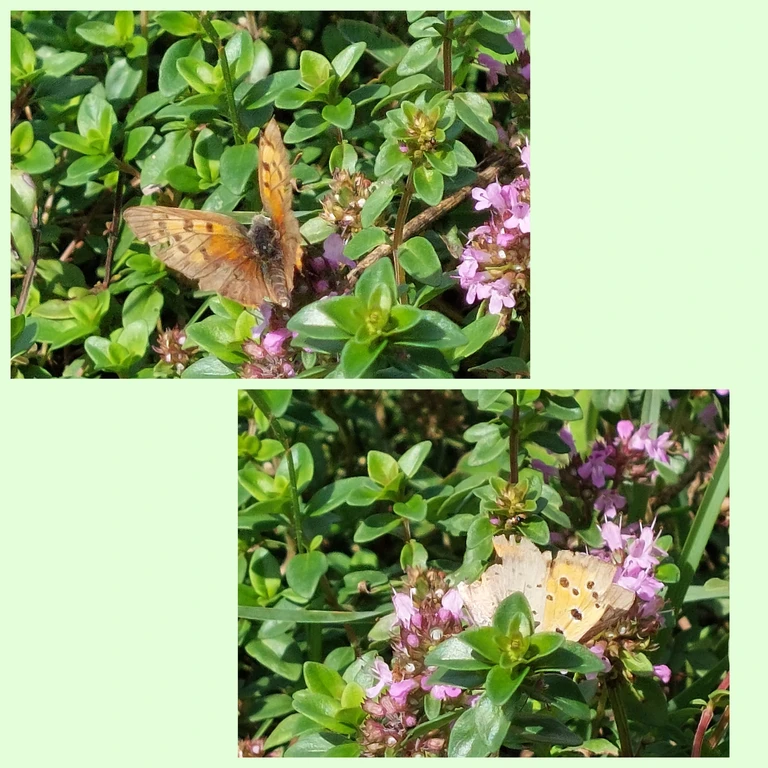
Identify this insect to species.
Lycaena phlaeas
